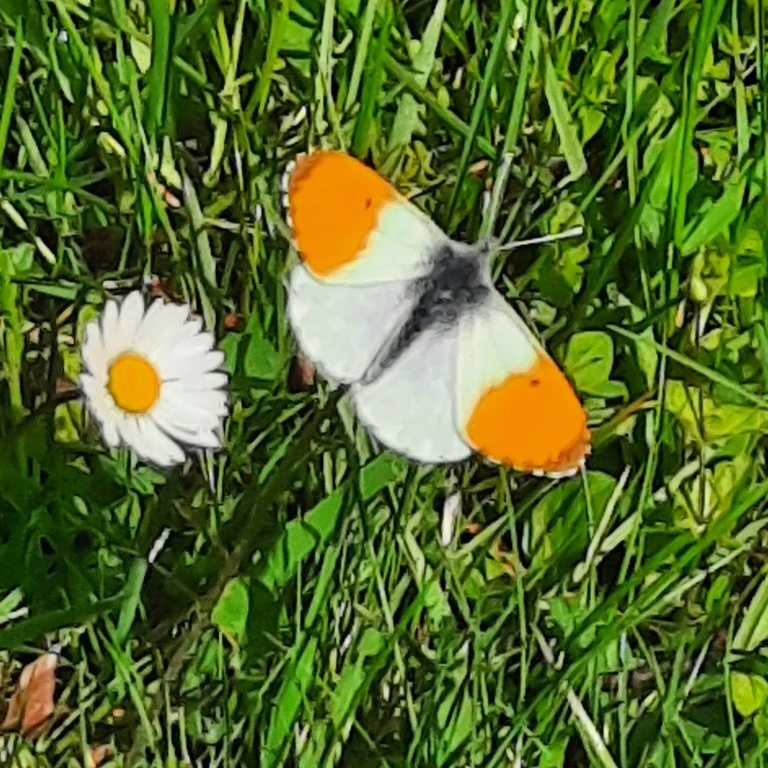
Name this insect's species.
Anthocharis cardamines
